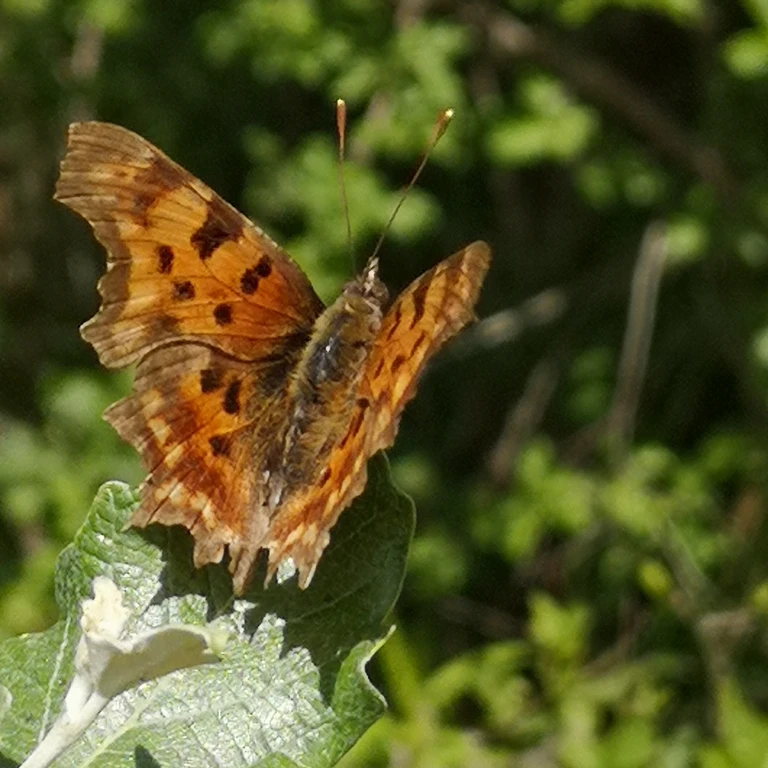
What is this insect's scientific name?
Polygonia c-album
